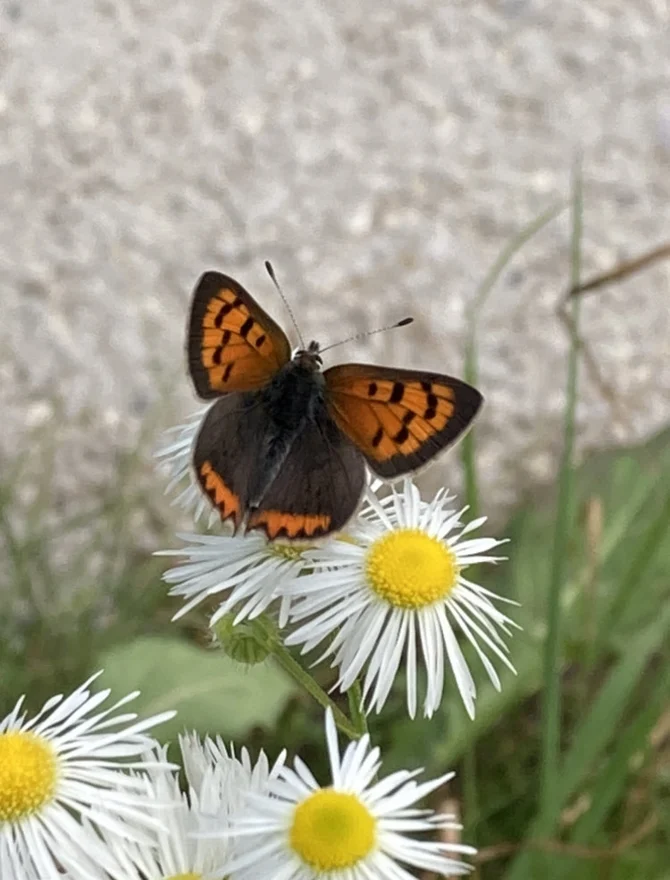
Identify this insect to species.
Lycaena phlaeas
